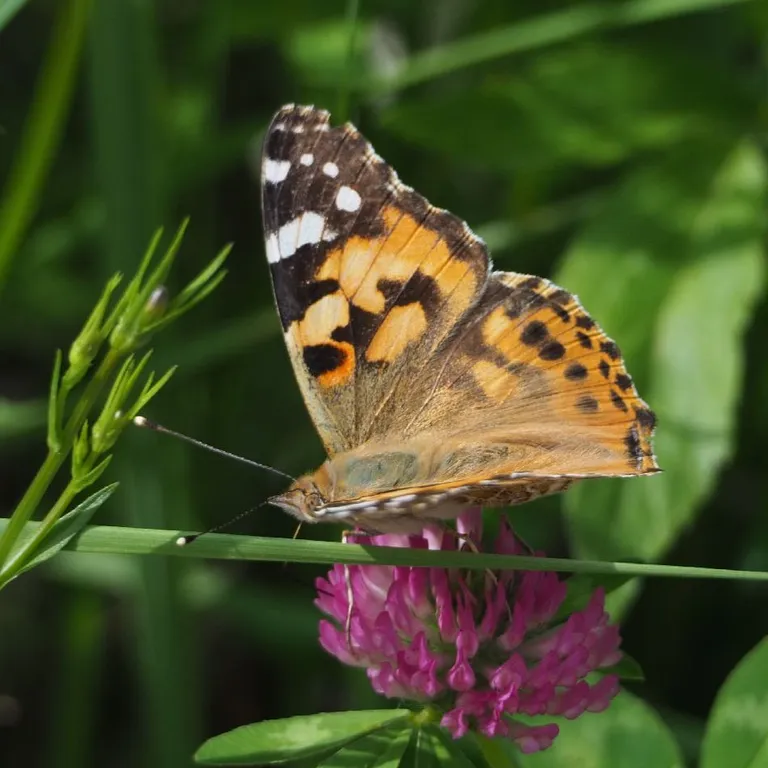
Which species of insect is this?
Vanessa cardui
